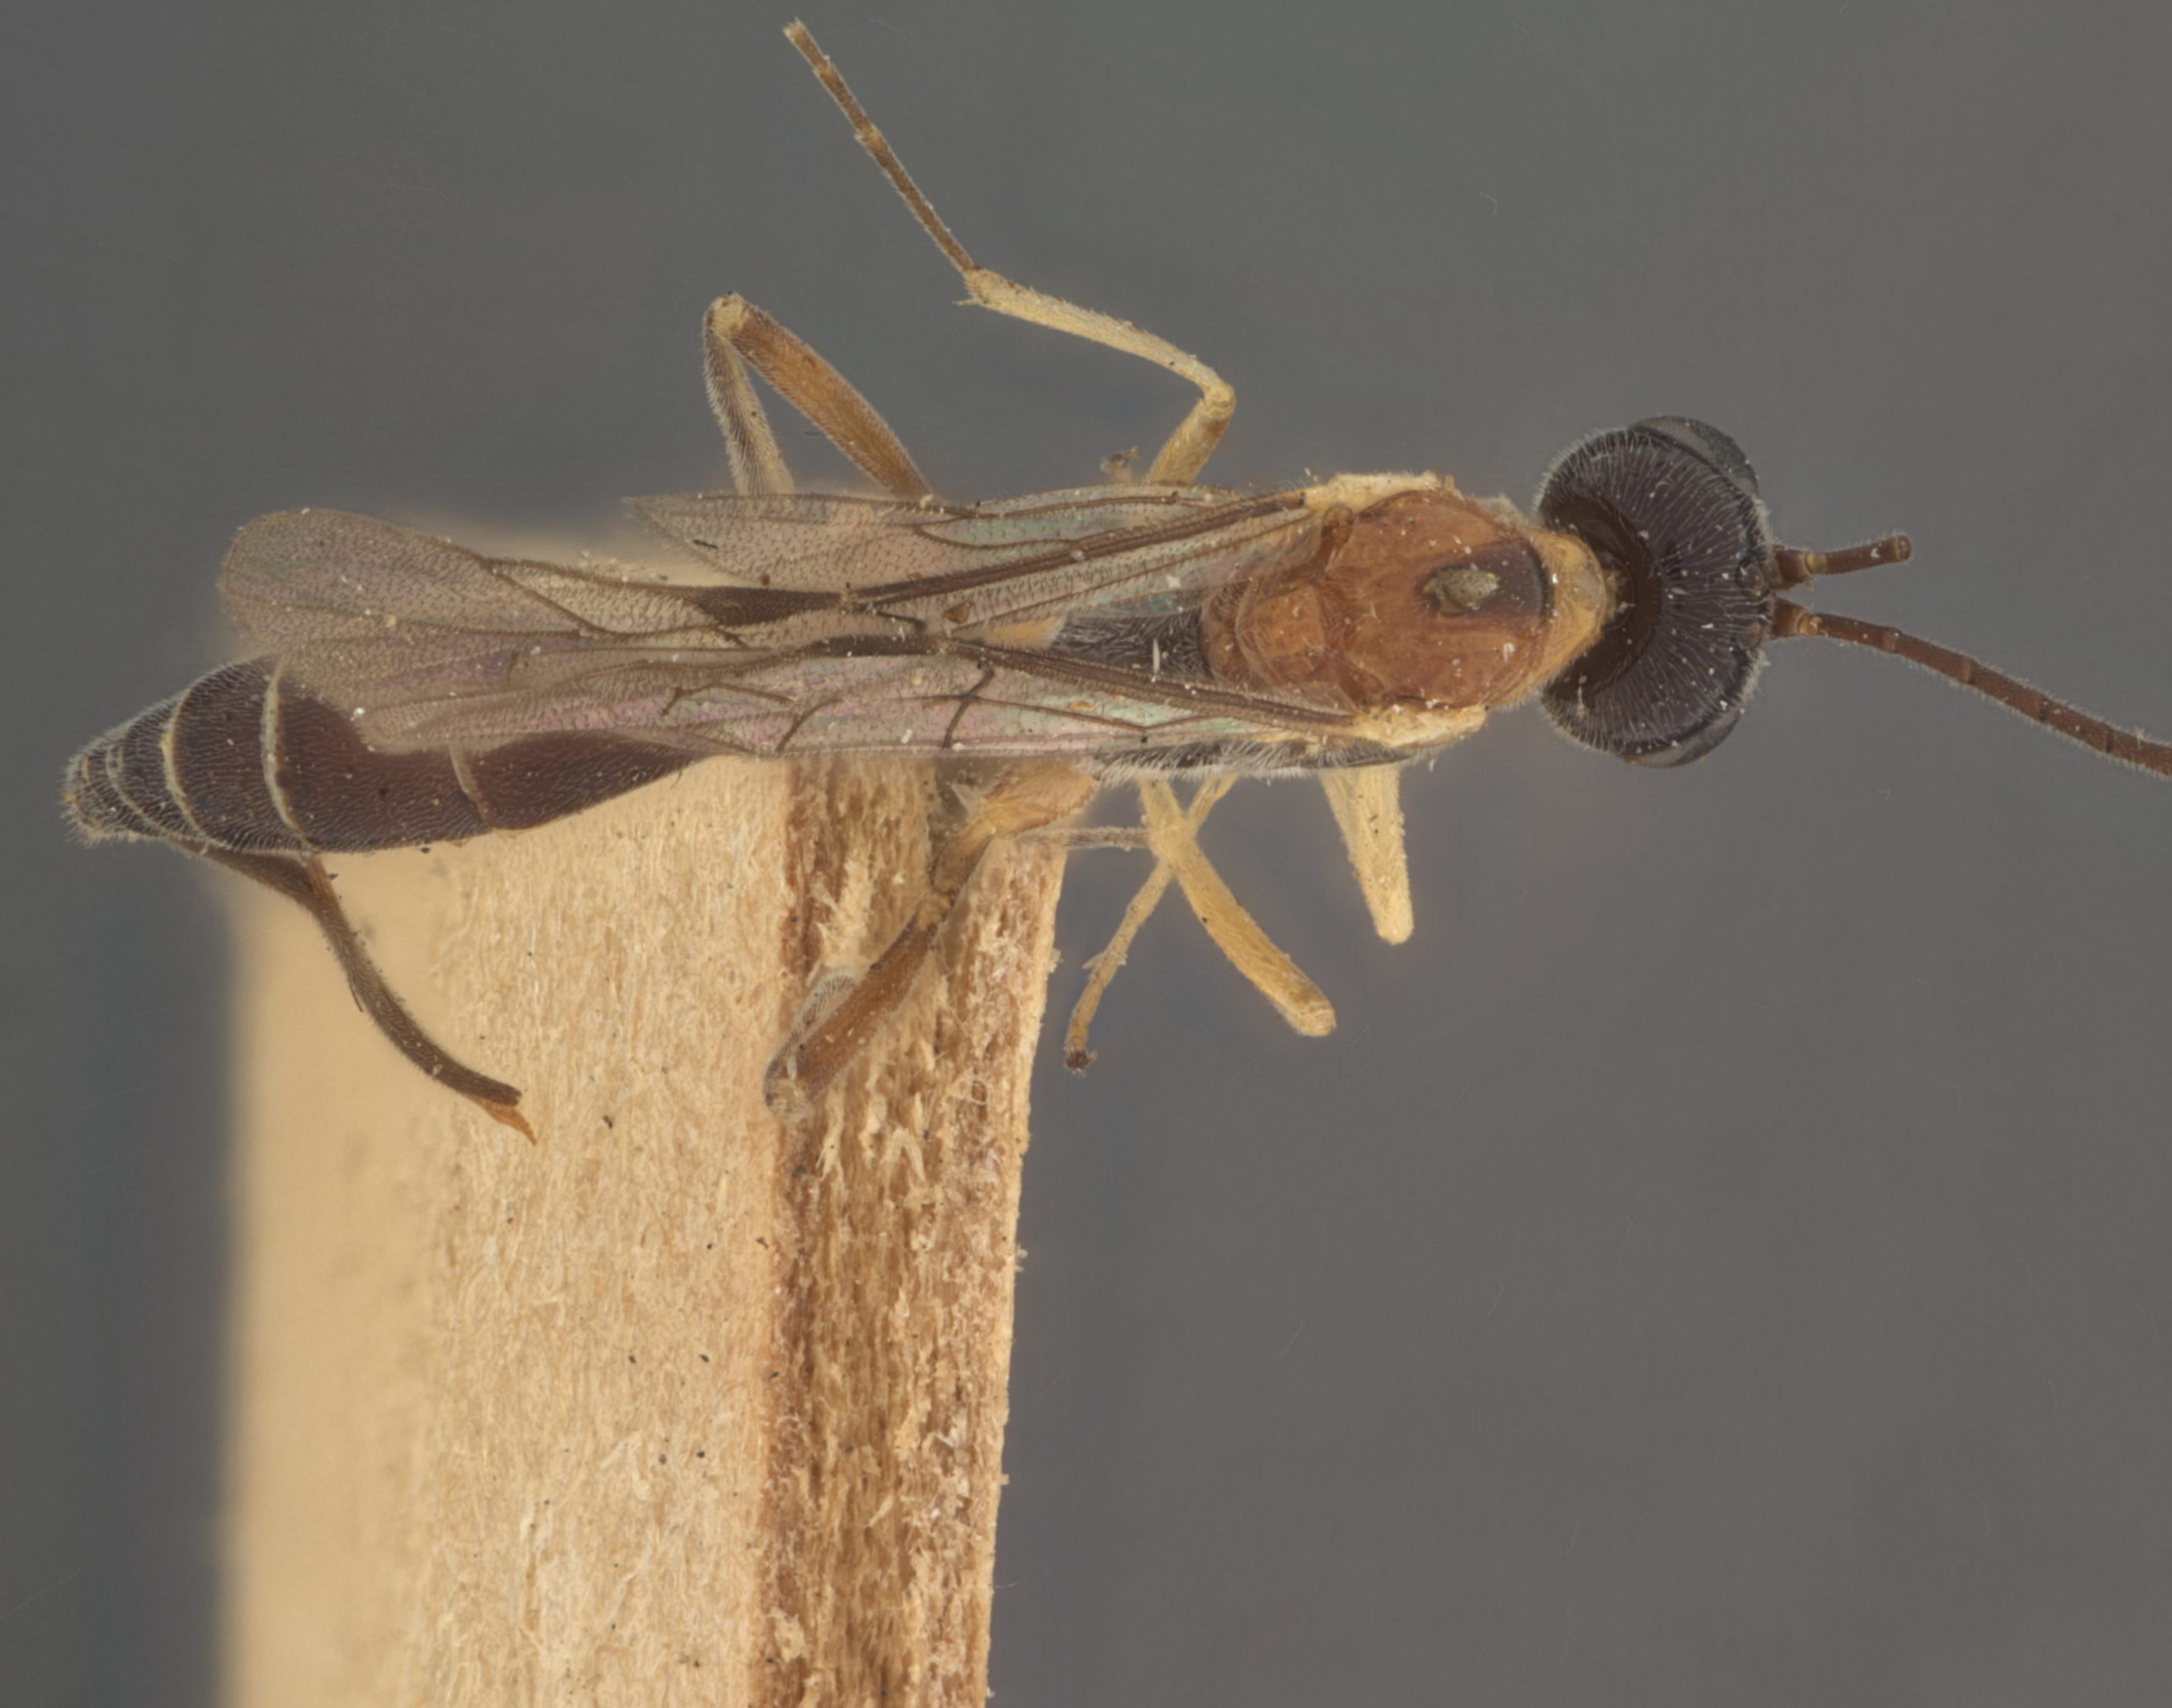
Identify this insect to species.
Panargyrops thoracicus
